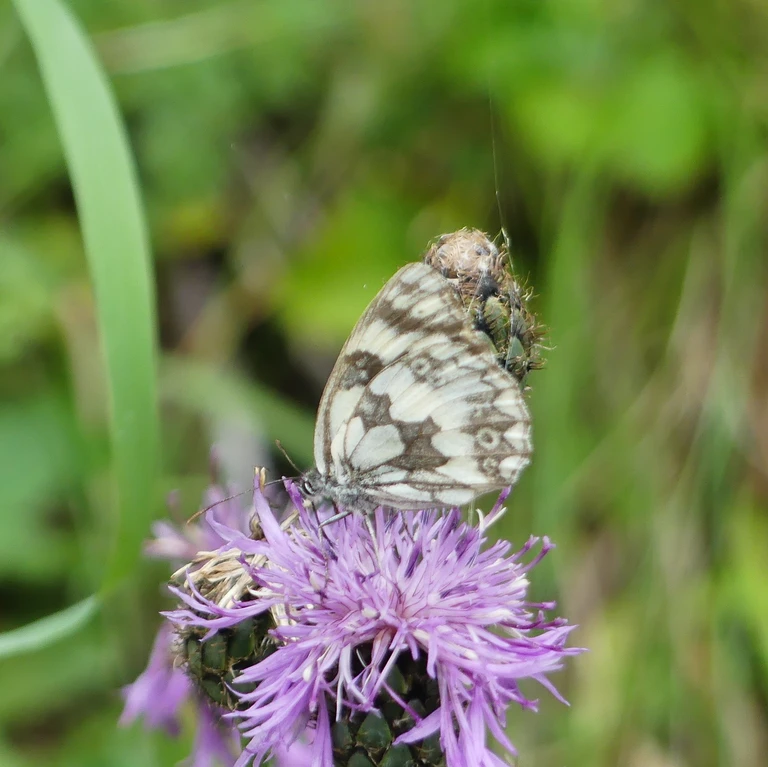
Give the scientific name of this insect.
Melanargia galathea
